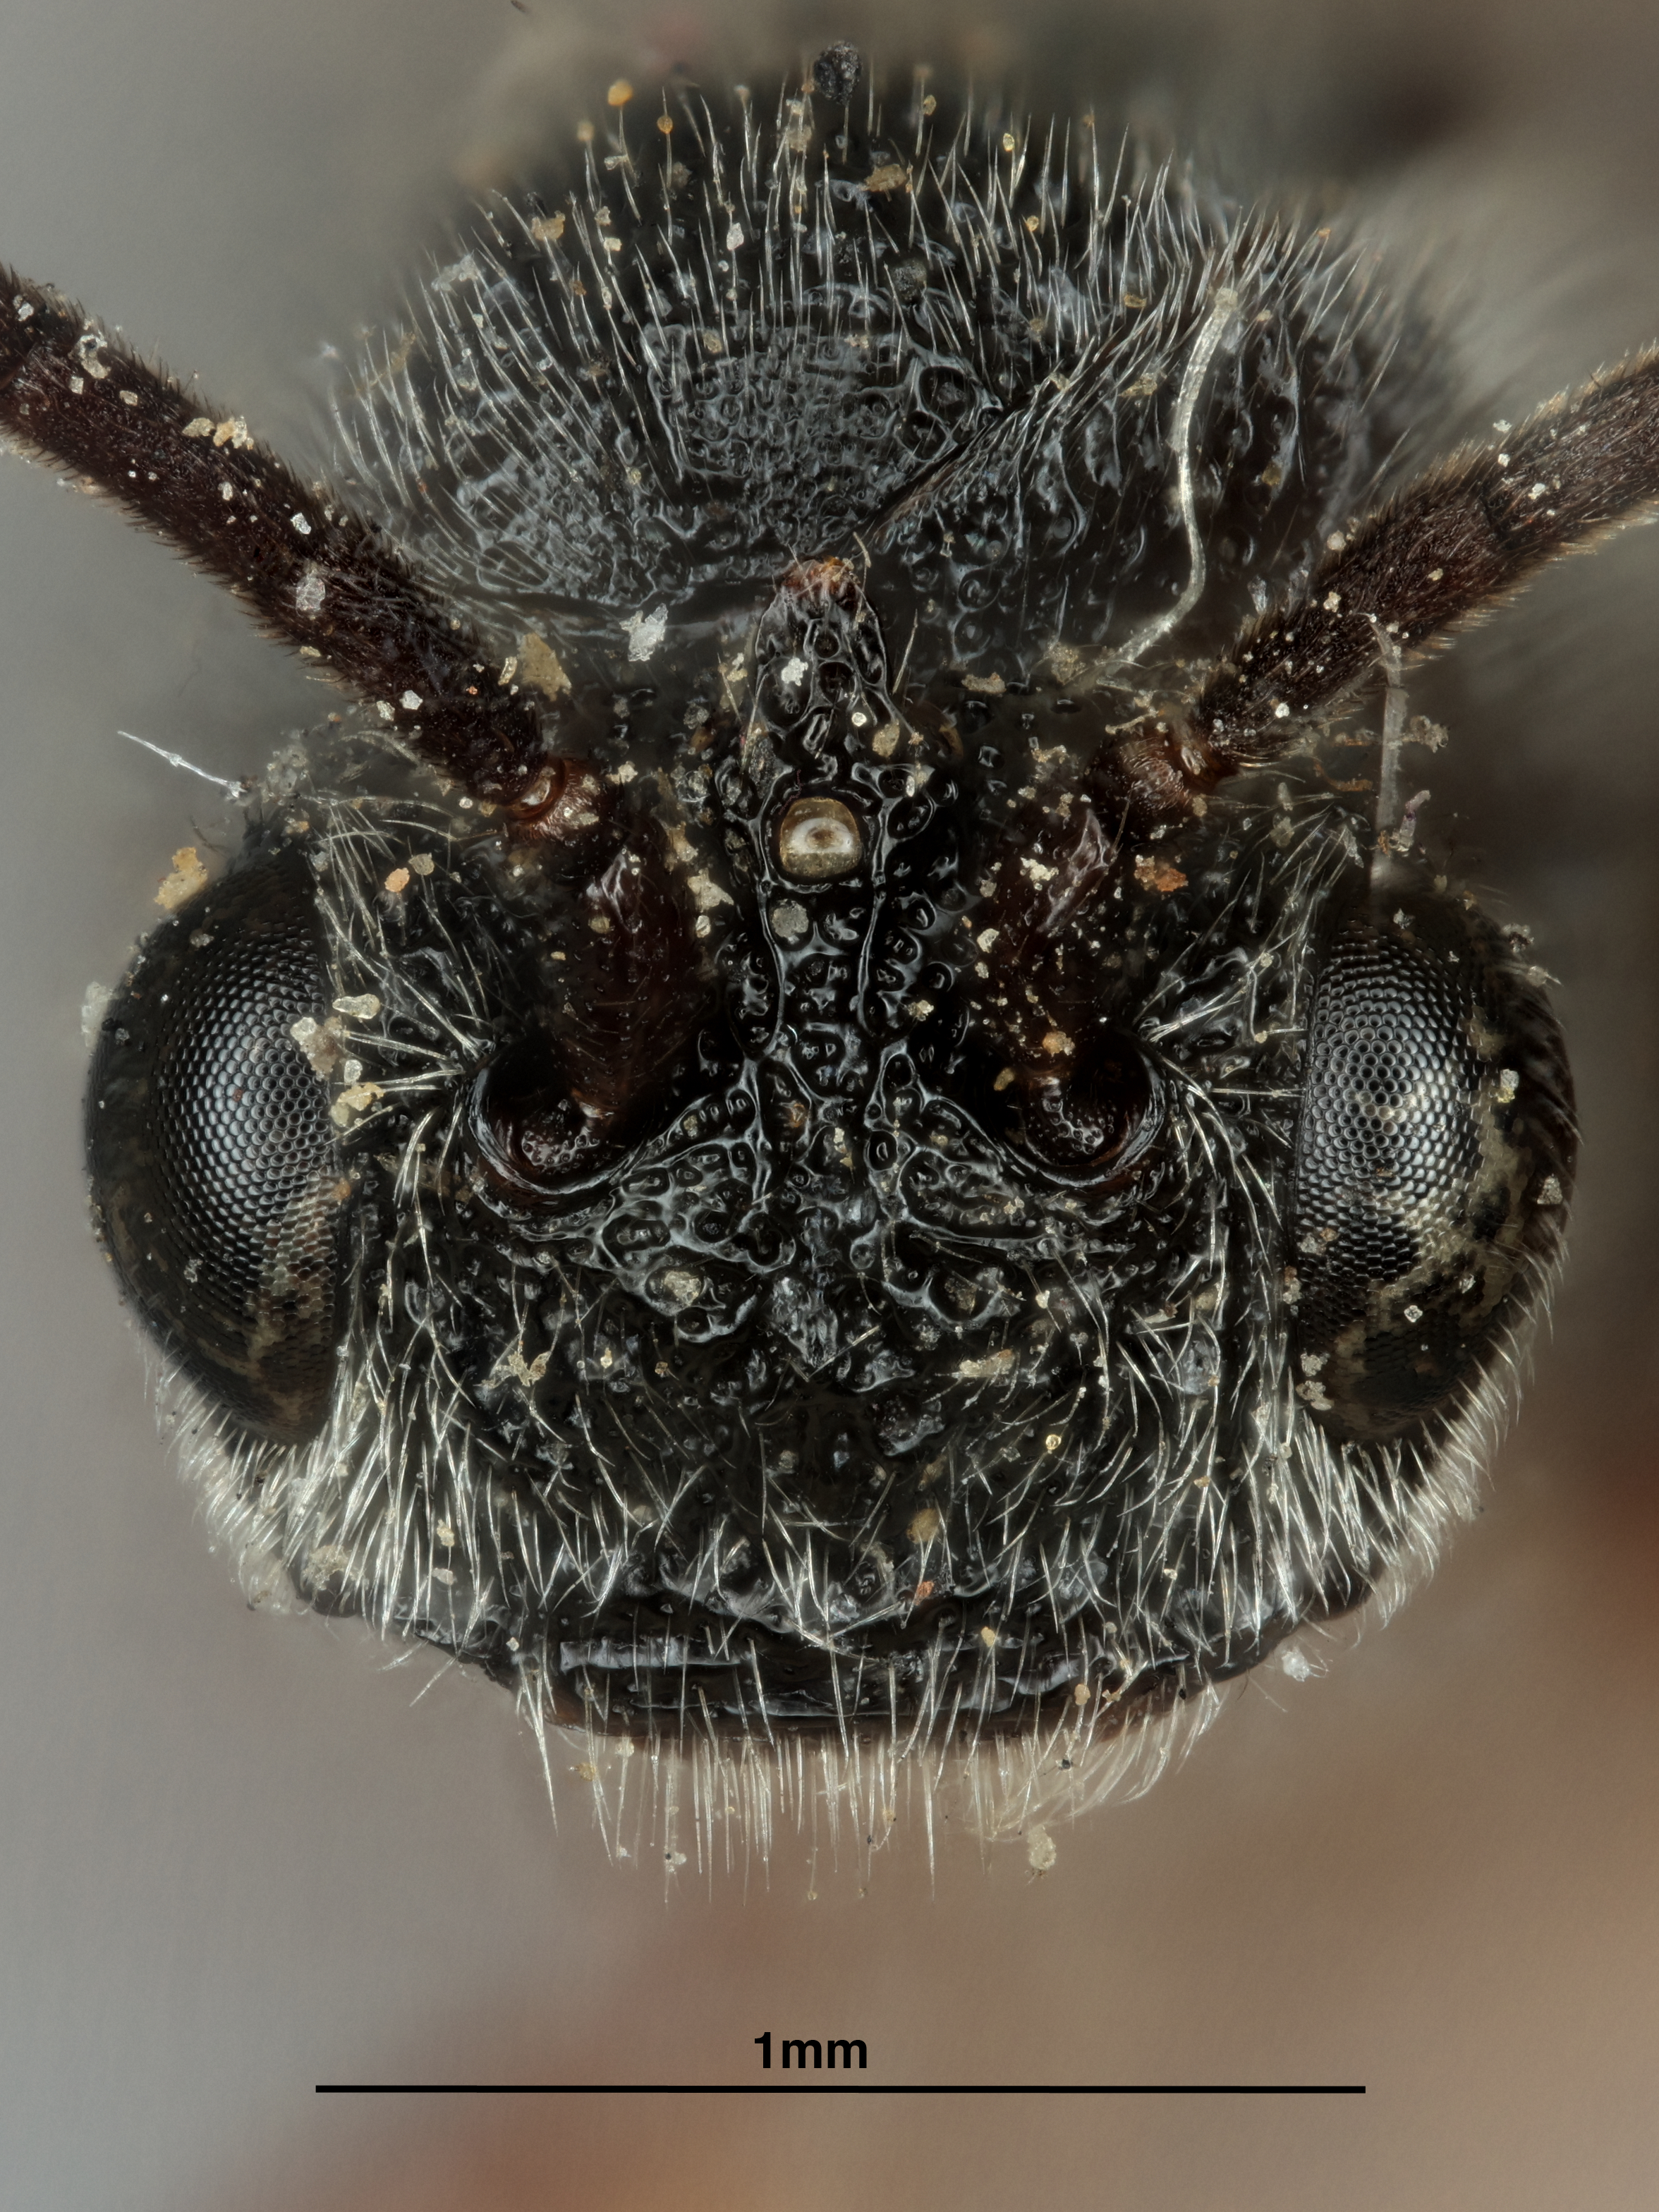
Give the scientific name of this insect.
Urosigalphus crassisculptus
